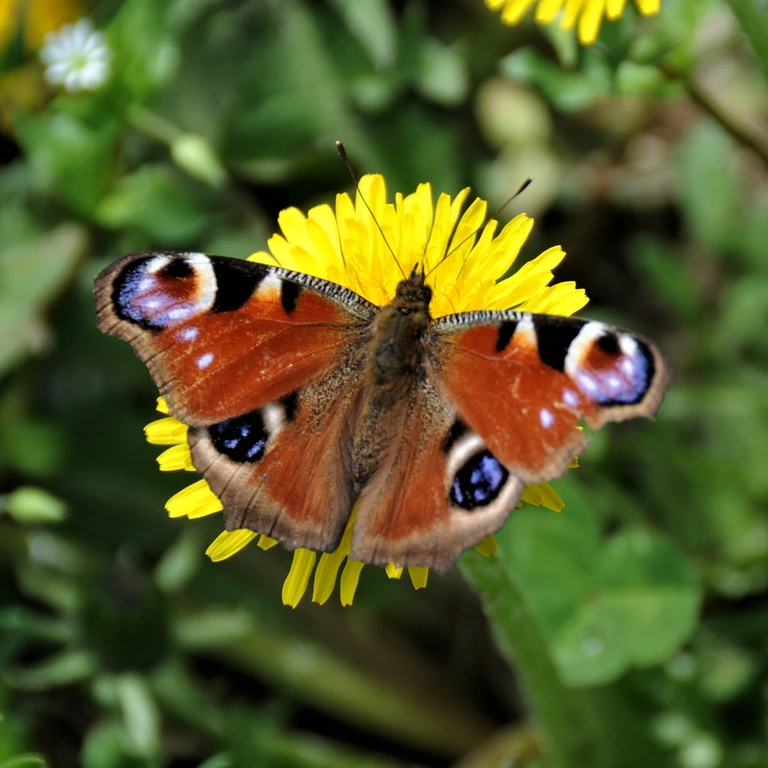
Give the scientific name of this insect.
Aglais io
